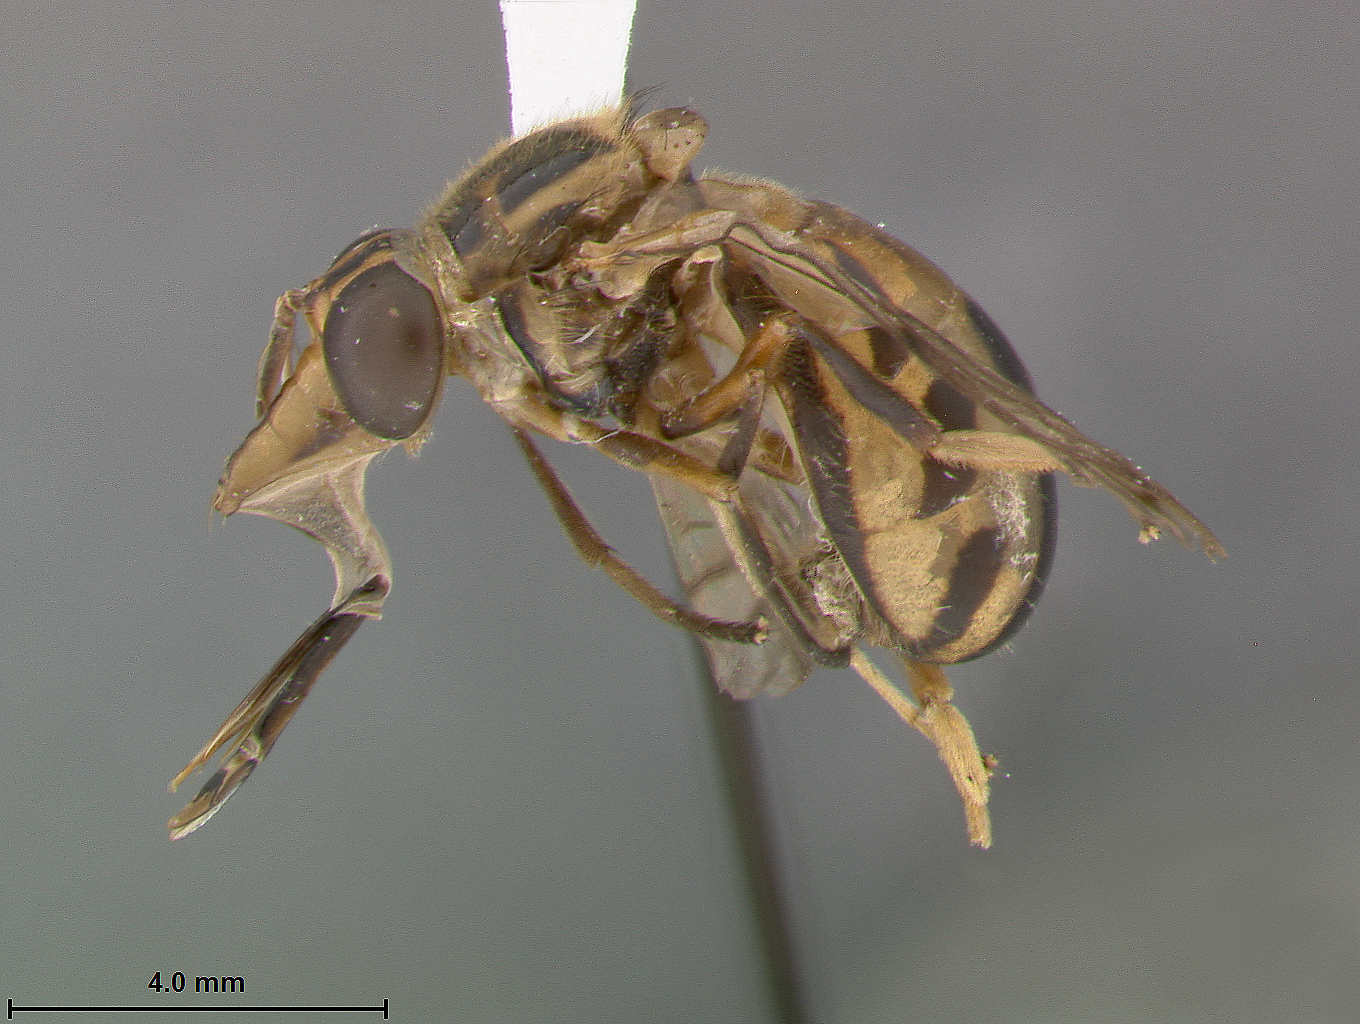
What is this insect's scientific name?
Graptomyza hardyi
